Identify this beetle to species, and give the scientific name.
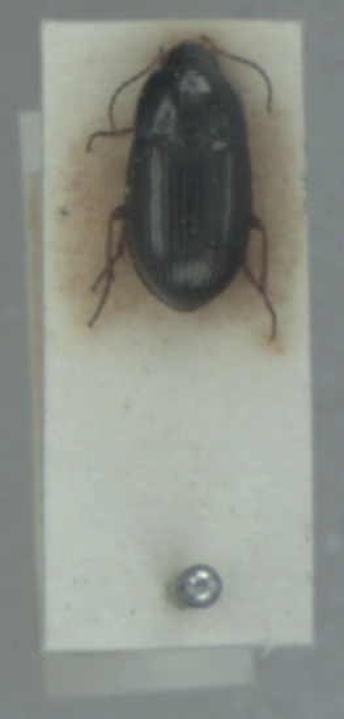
Amara familiaris
